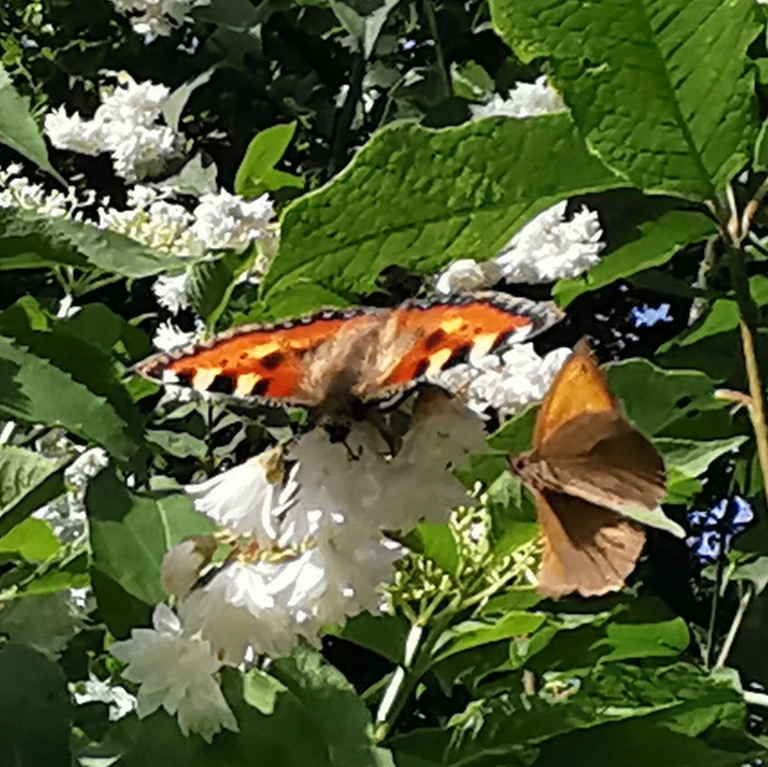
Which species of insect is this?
Aglais urticae
